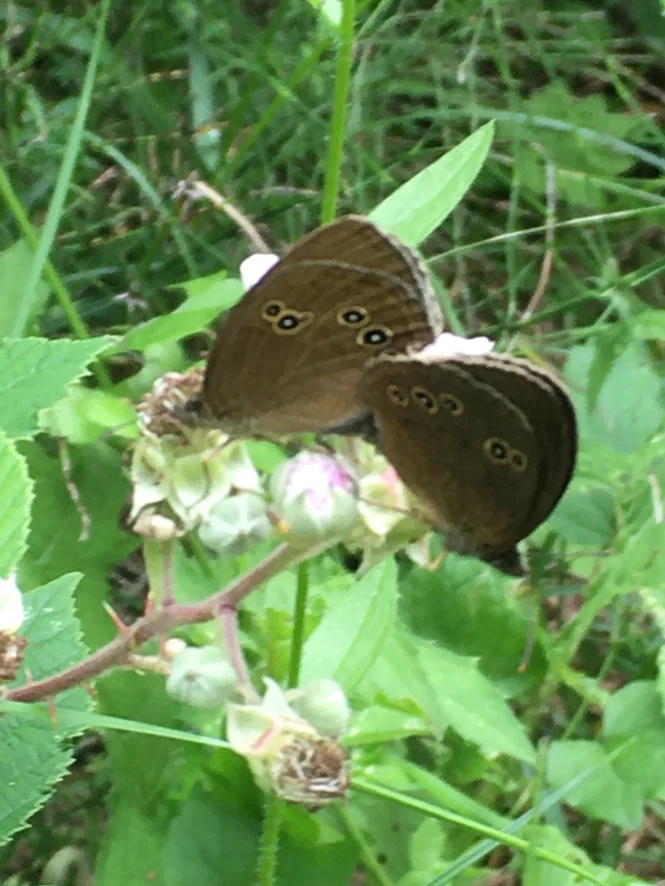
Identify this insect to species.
Aphantopus hyperantus
